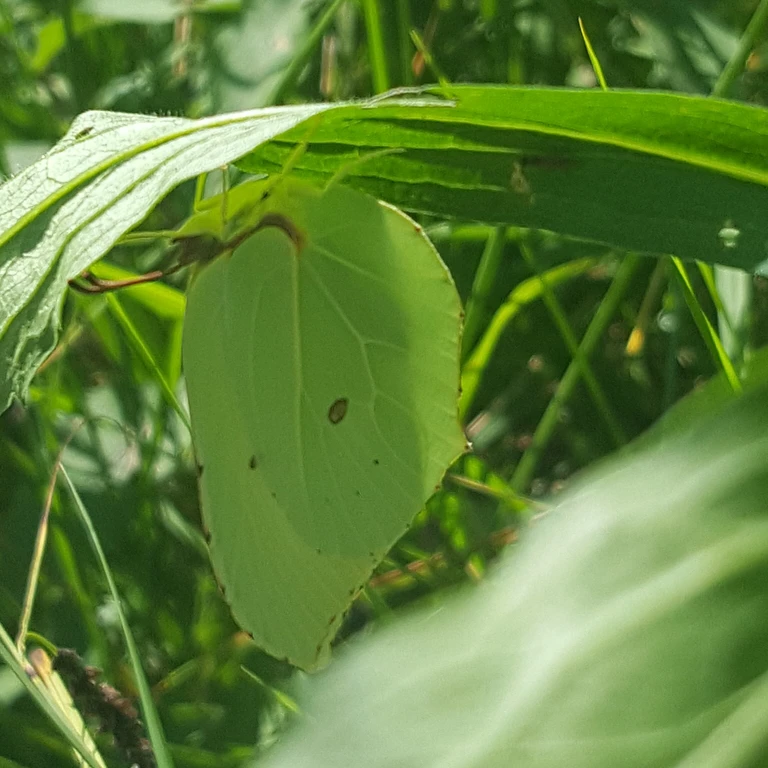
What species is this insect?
Gonepteryx rhamni
